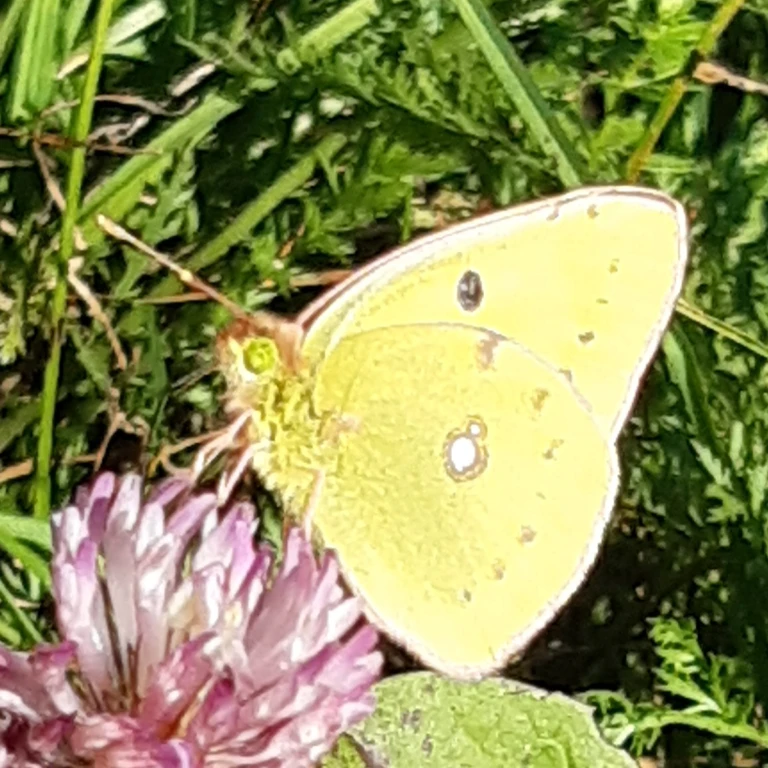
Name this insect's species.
Colias croceus
